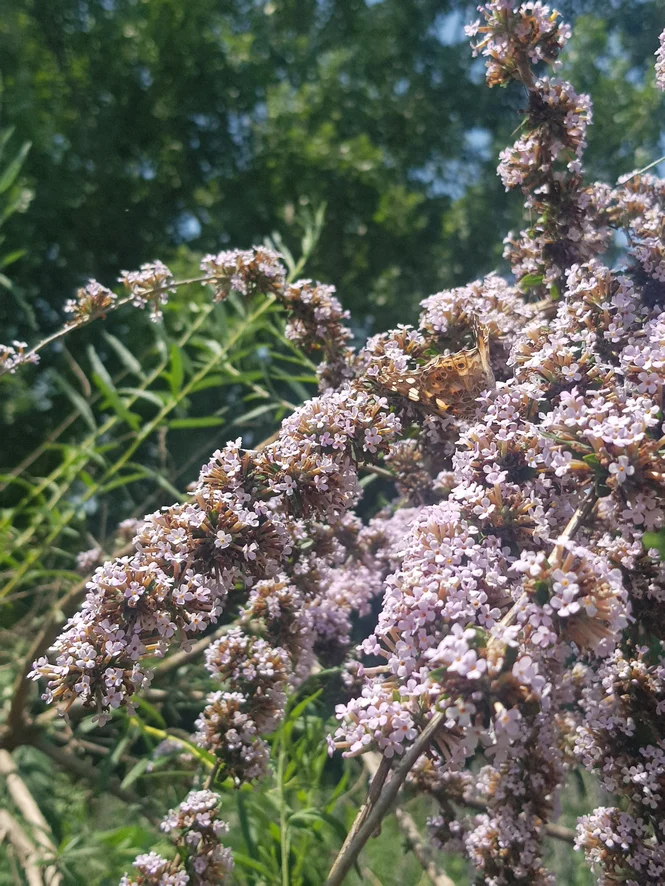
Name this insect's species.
Vanessa cardui
